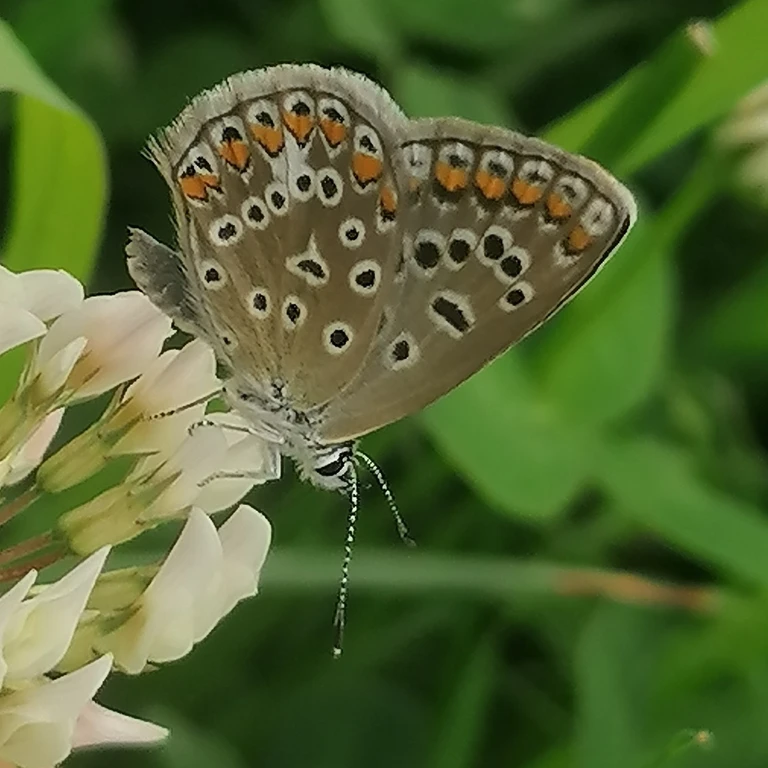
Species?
Polyommatus icarus
